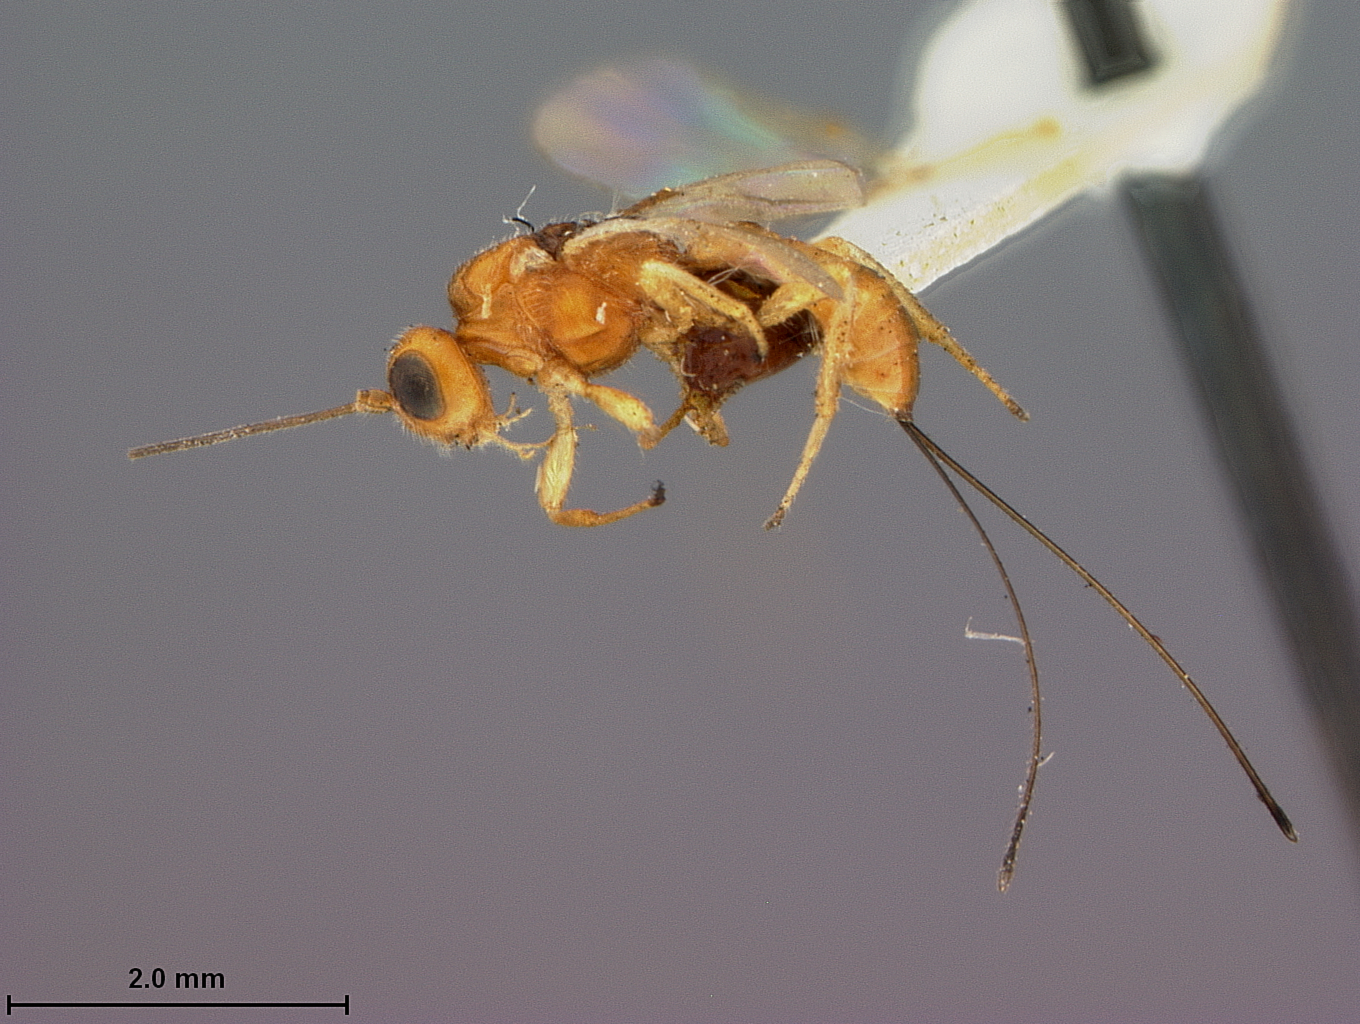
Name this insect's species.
Allorhogas gallicola
